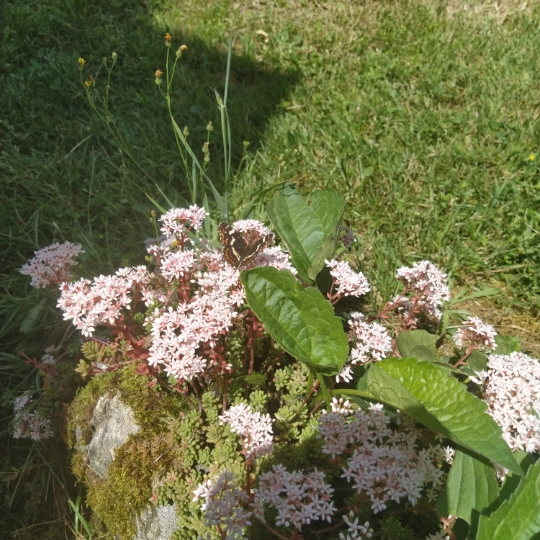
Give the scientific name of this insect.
Araschnia levana
